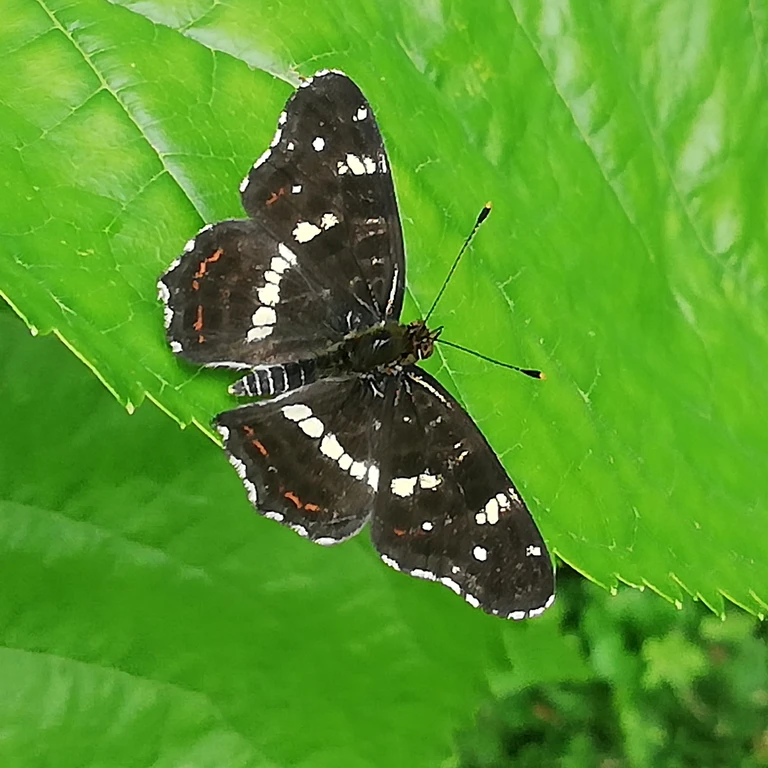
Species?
Araschnia levana
